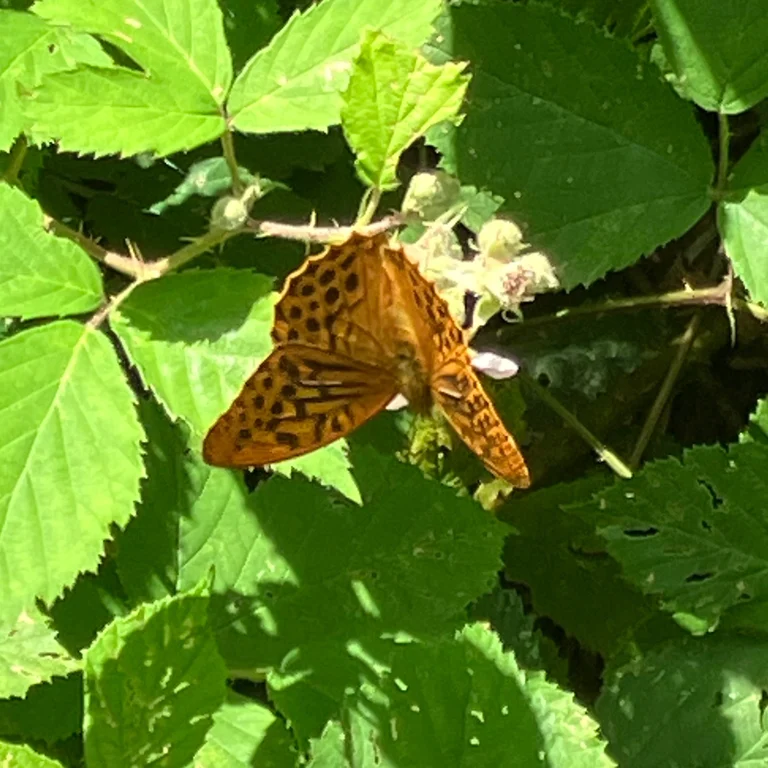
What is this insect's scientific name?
Argynnis paphia
